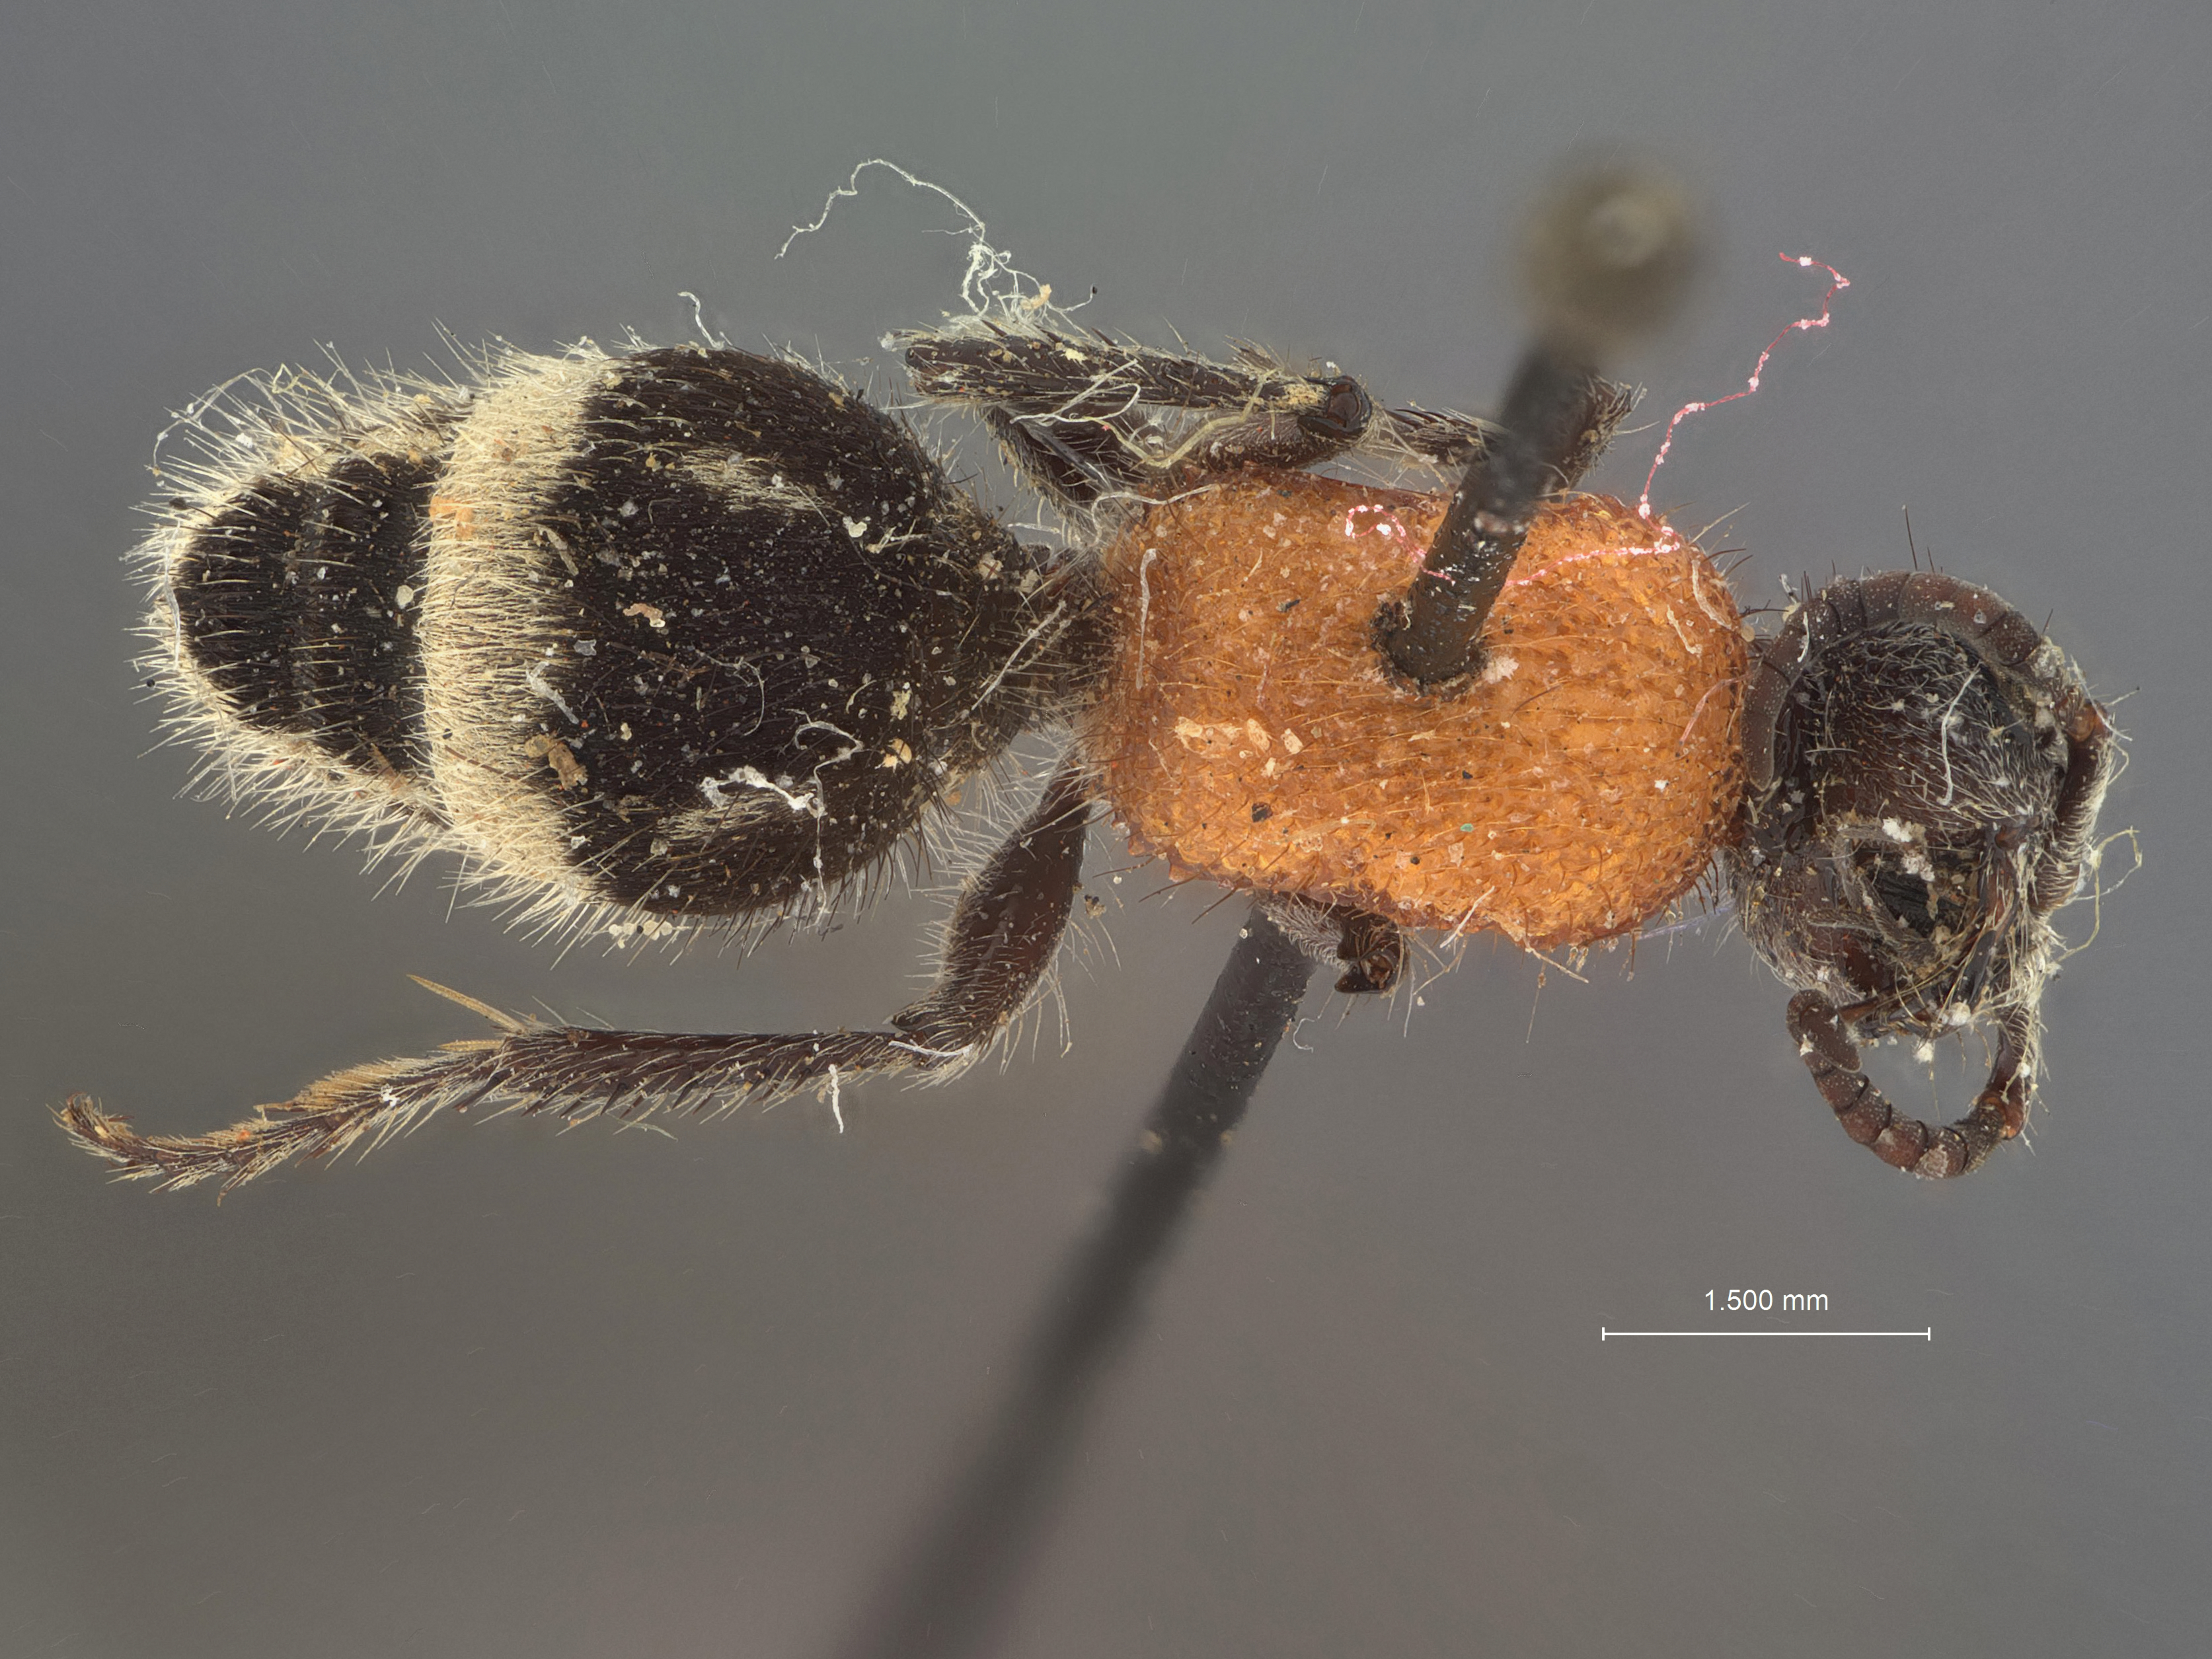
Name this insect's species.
Timulla dominica
